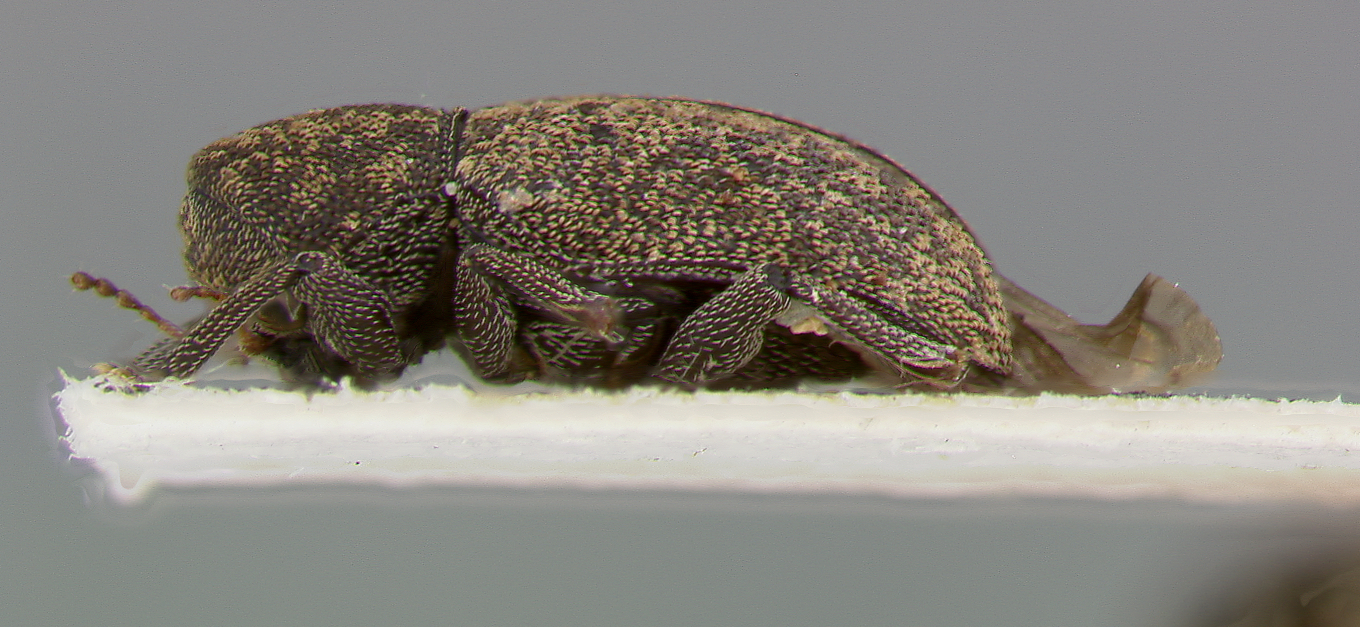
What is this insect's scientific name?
Myochrous mamorensis
